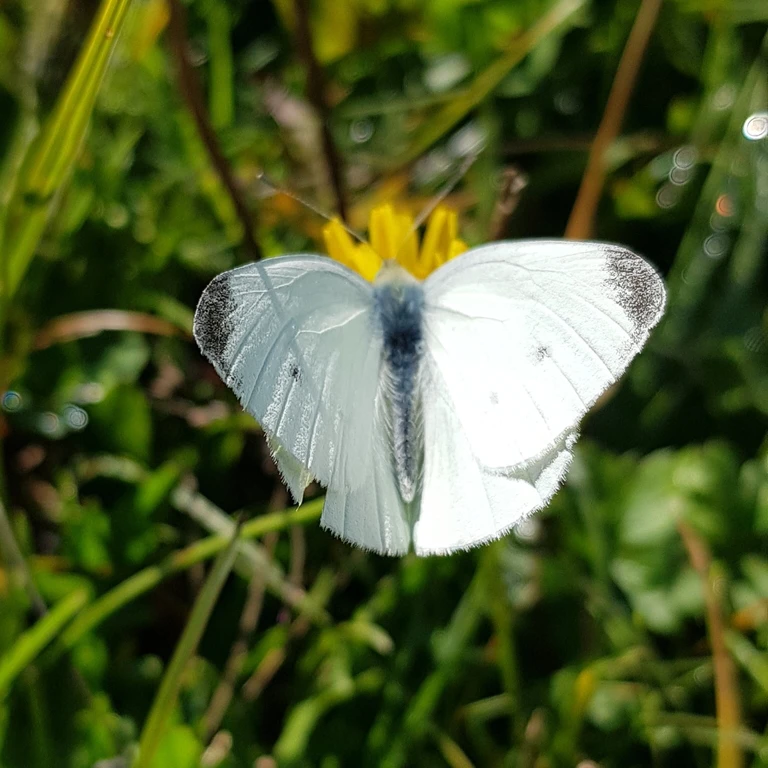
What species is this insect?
Pieris rapae
